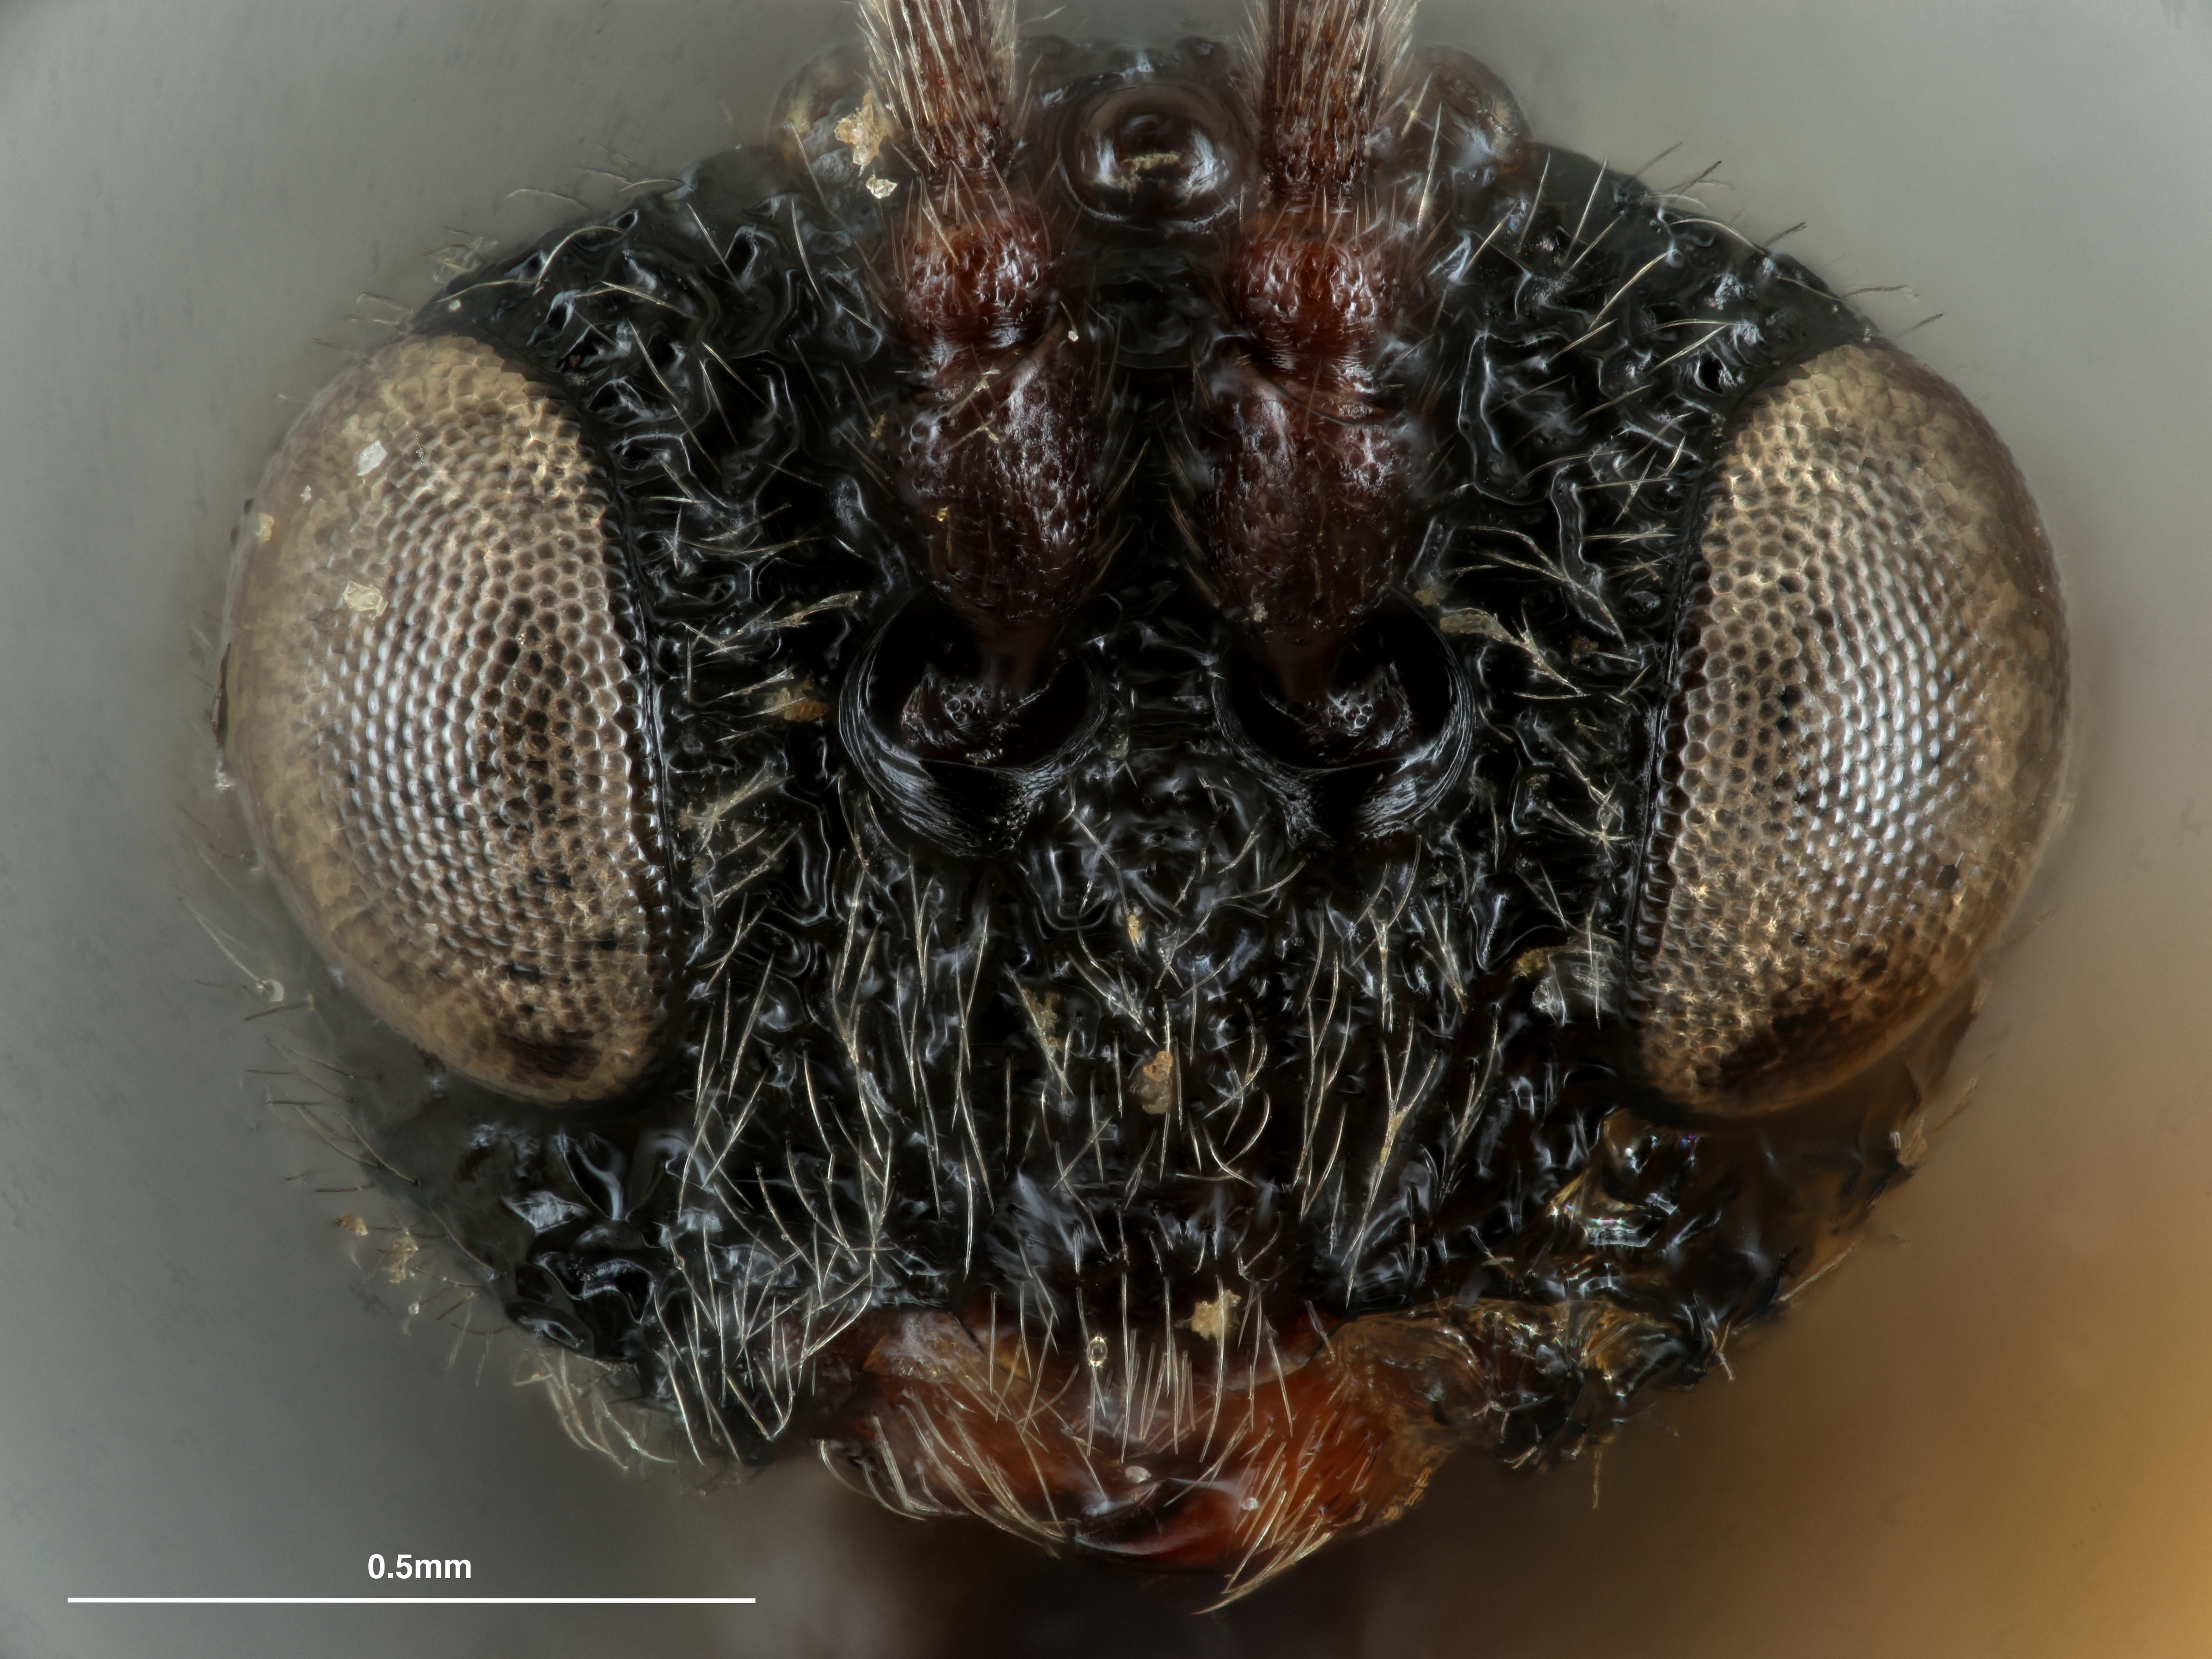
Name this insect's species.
Amphibolips globus
